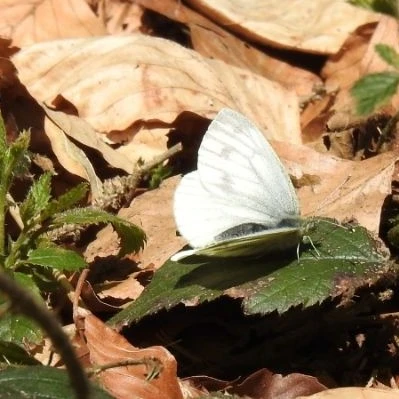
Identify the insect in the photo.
Pieris napi
